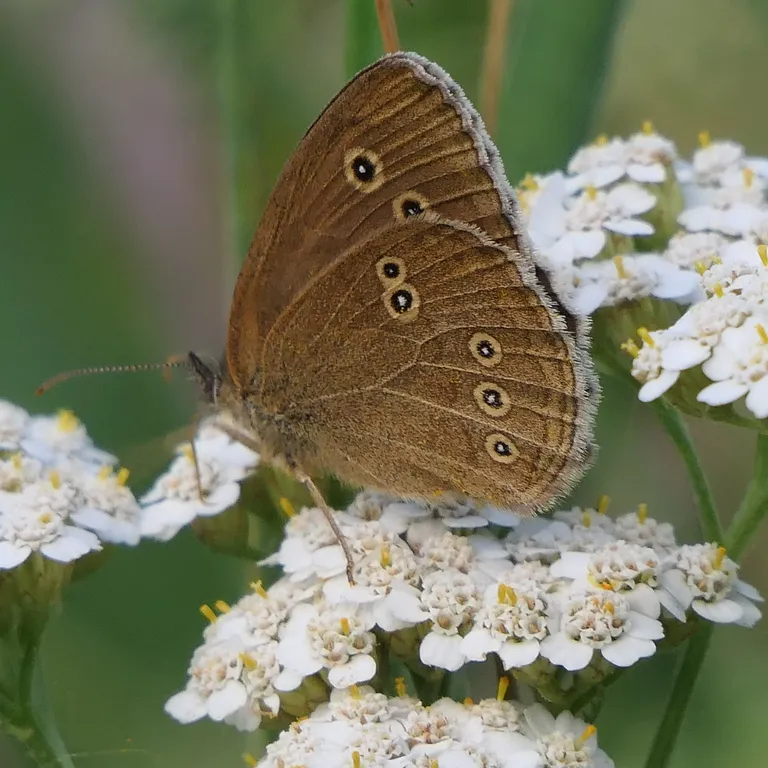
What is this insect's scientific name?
Aphantopus hyperantus
